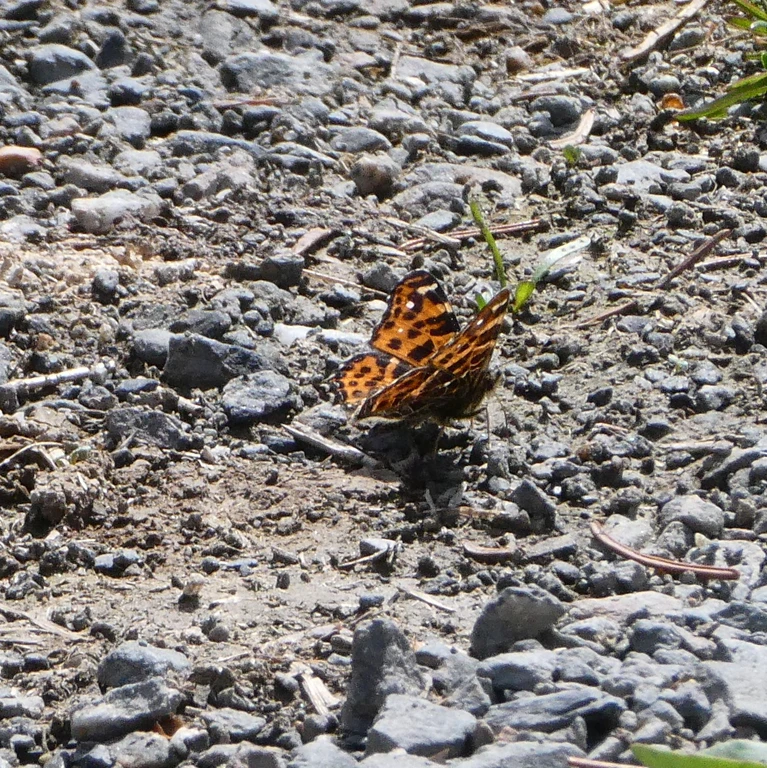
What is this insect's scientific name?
Araschnia levana
